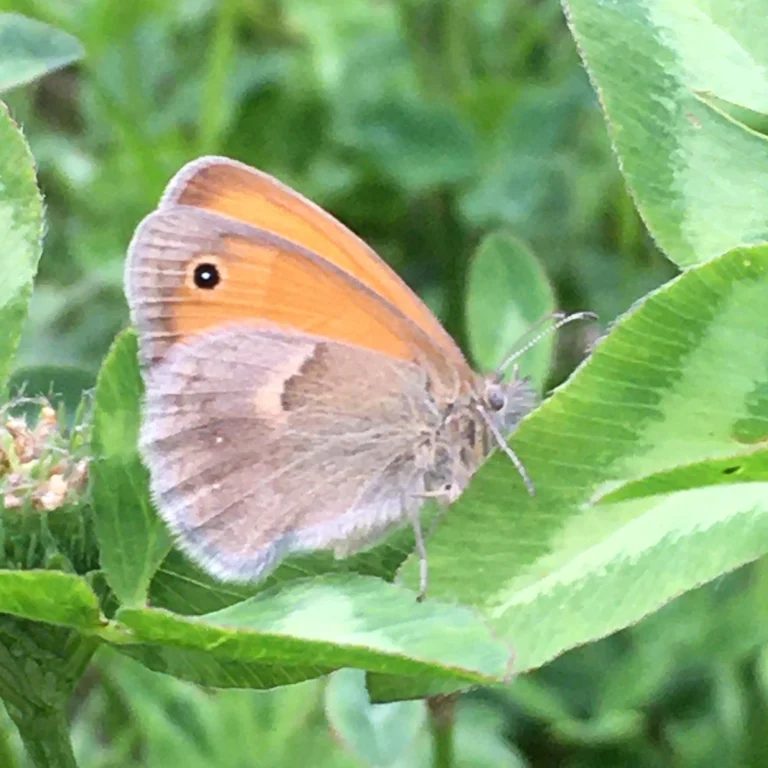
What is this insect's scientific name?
Coenonympha pamphilus
